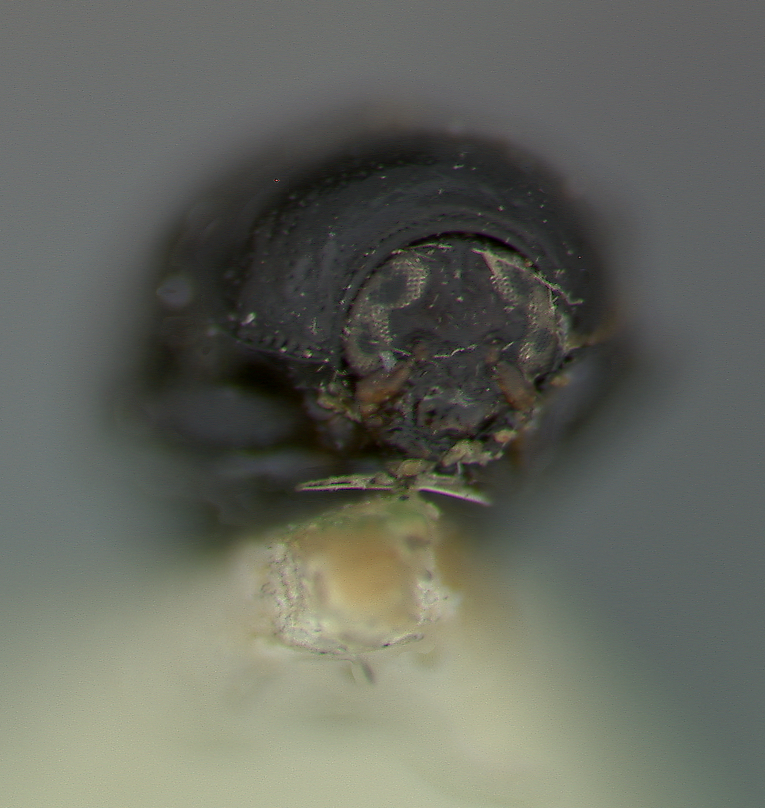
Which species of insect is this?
Lexiphanes nigripennis
